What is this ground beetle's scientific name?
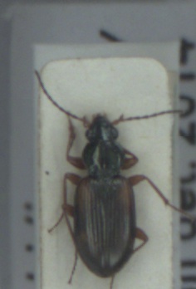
Bembidion tetracolum
